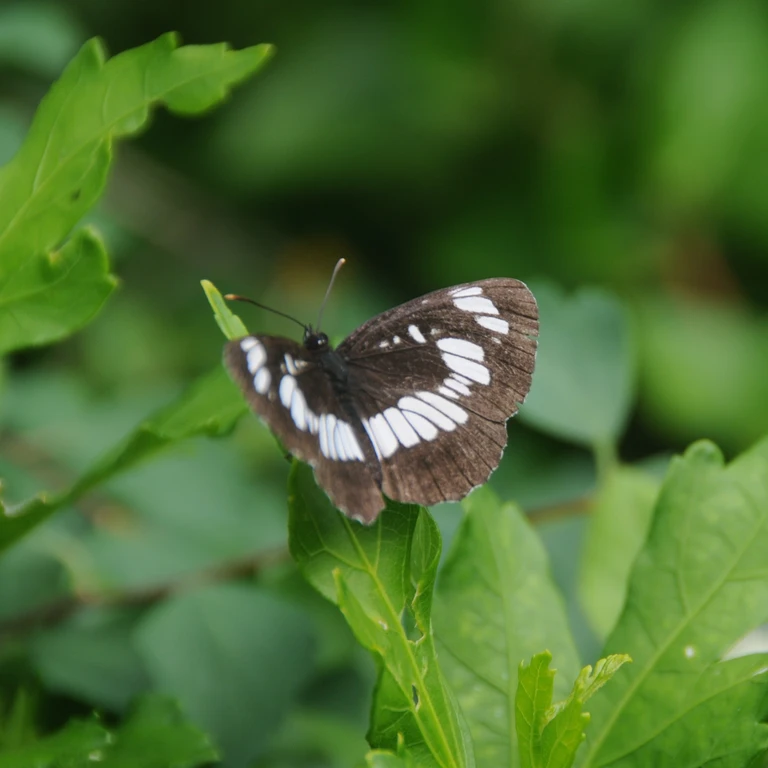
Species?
Neptis rivularis
